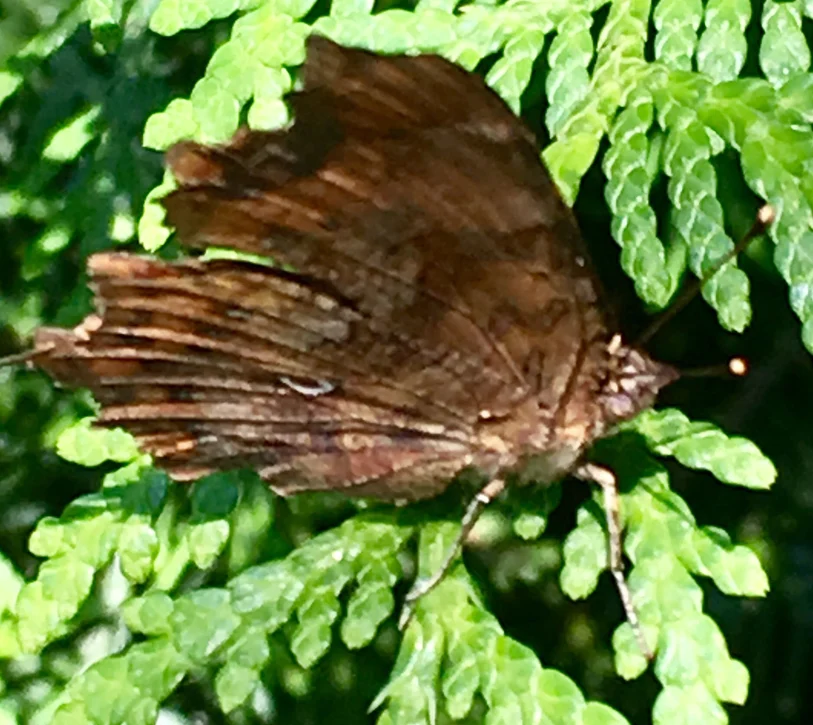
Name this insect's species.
Polygonia c-album
